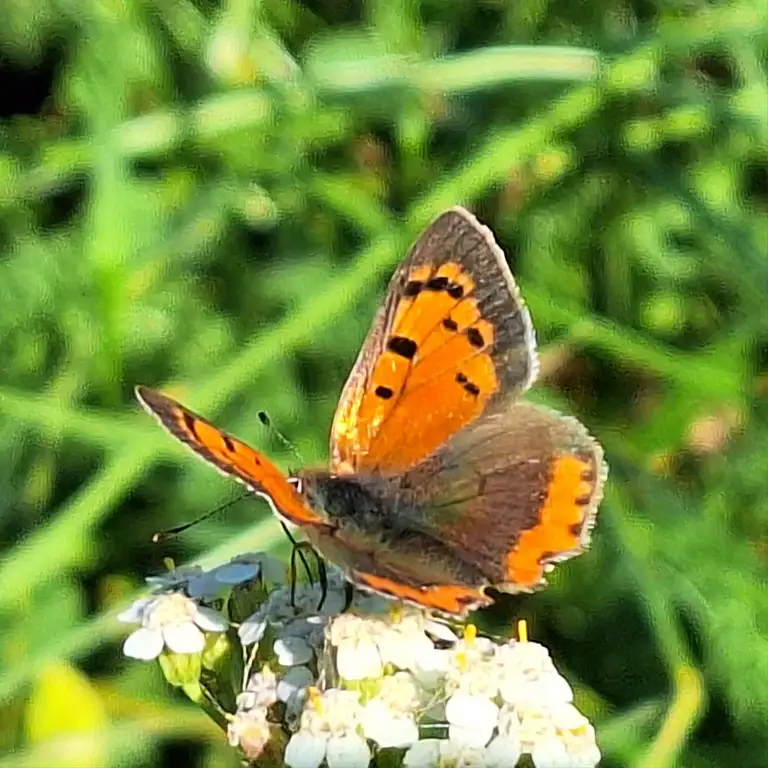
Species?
Lycaena phlaeas
